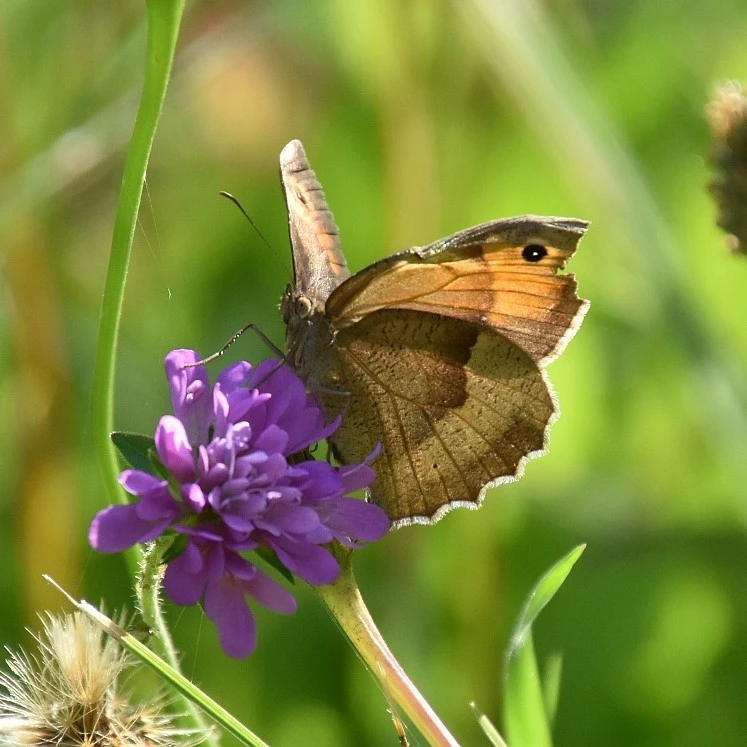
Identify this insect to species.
Maniola jurtina
